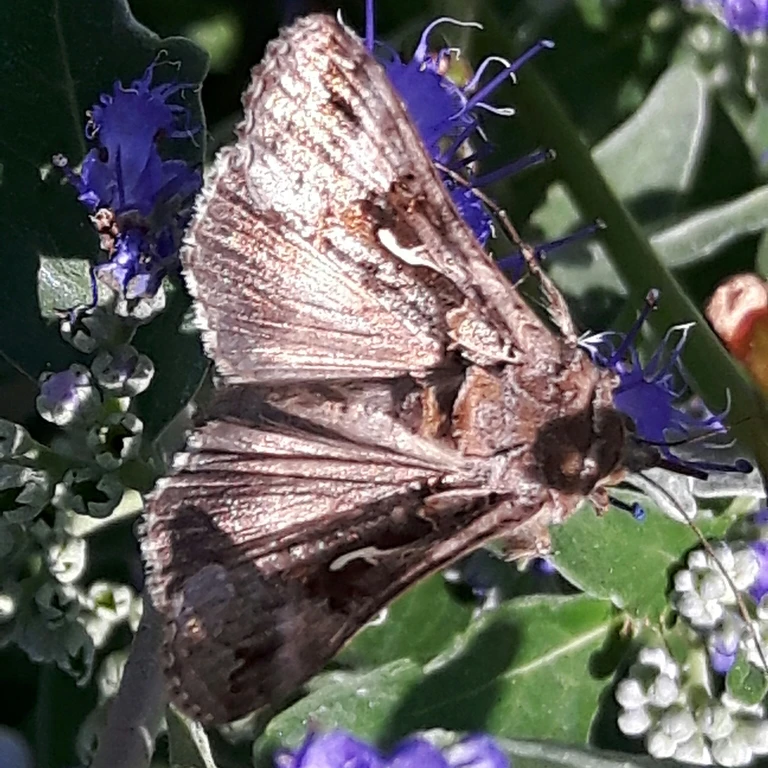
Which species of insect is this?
Autographa gamma
